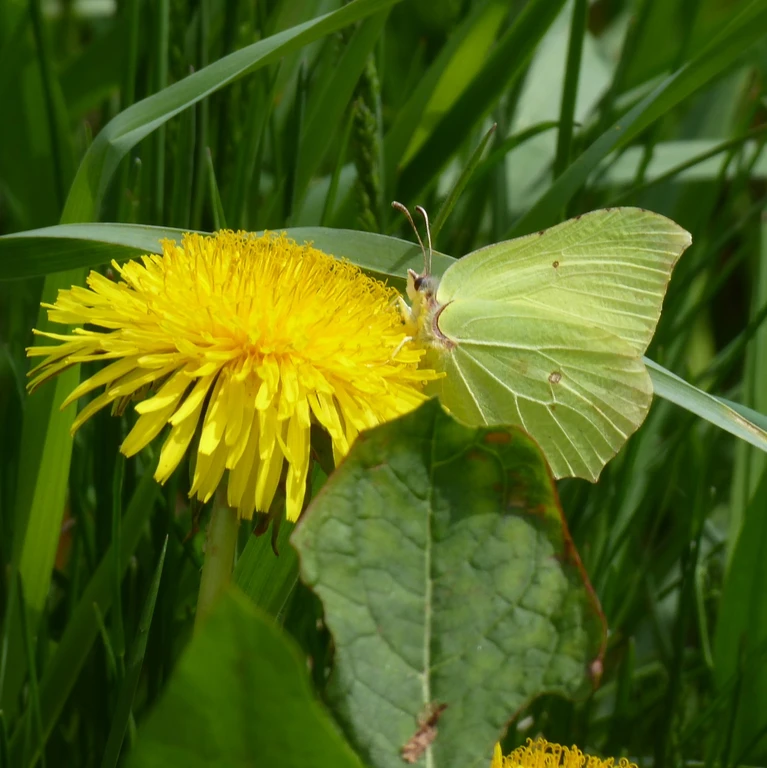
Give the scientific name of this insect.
Gonepteryx rhamni
